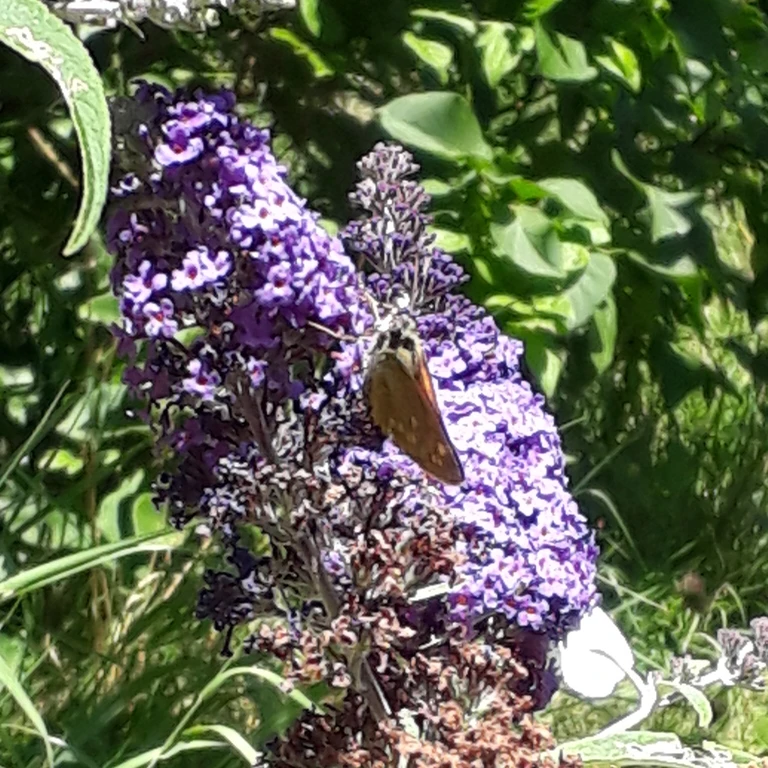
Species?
Ochlodes sylvanus (also Ochlodes venata)
